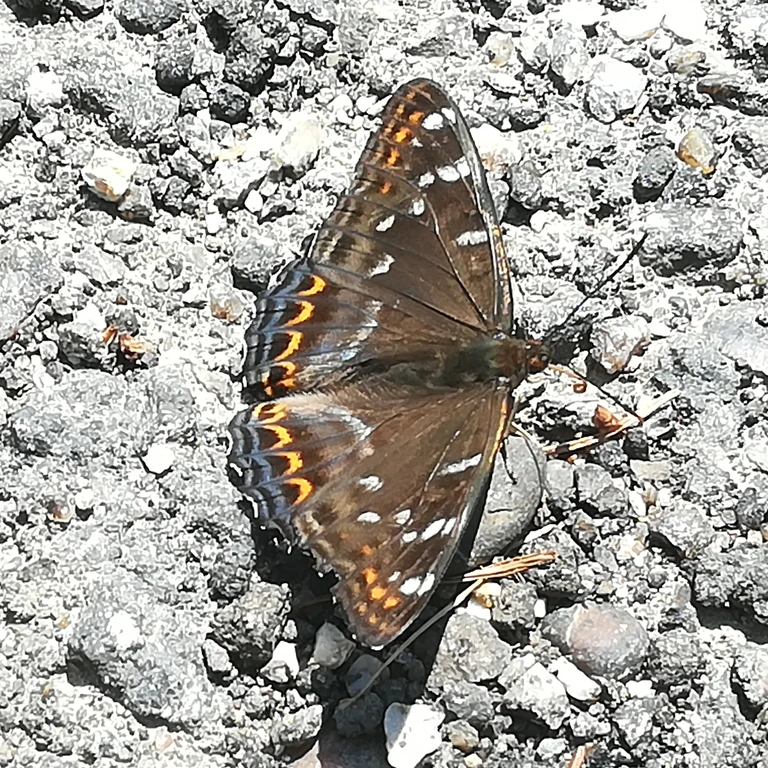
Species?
Limenitis populi
